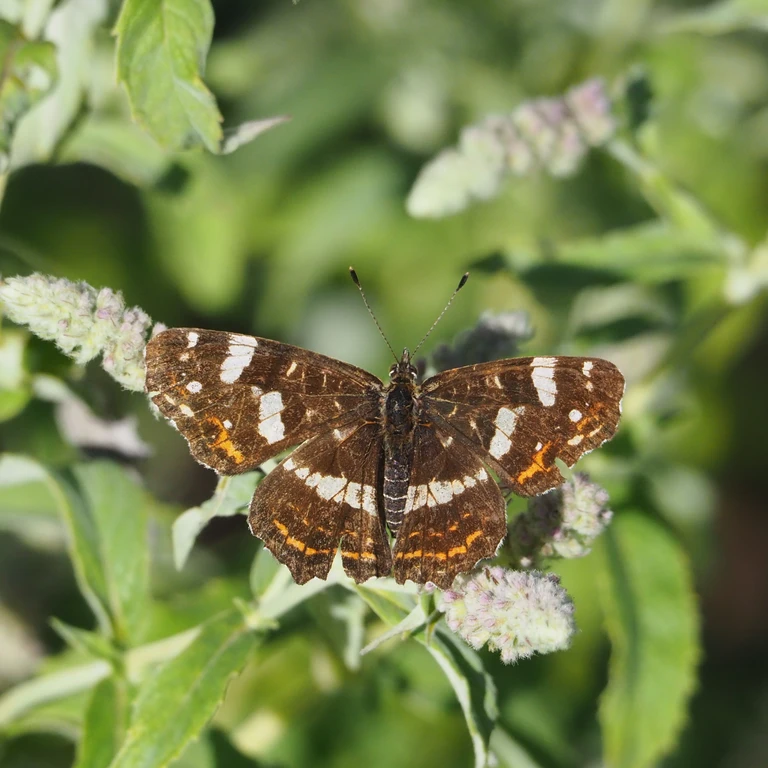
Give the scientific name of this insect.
Araschnia levana
